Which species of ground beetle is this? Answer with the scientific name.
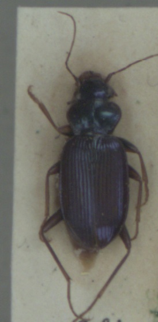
Leistus spinibarbis
